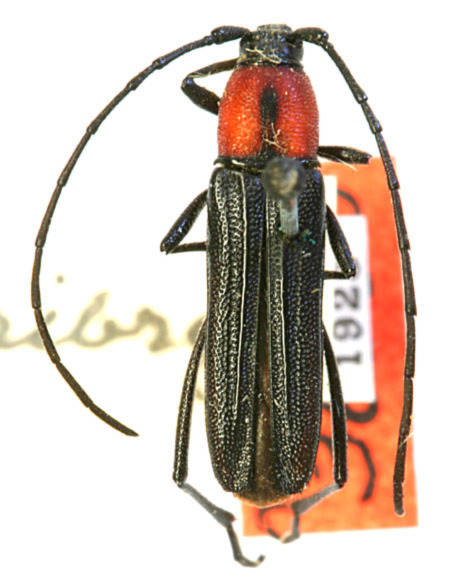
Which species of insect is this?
Stenobatyle cribrata (also Stenobatyle miniaticollis)
